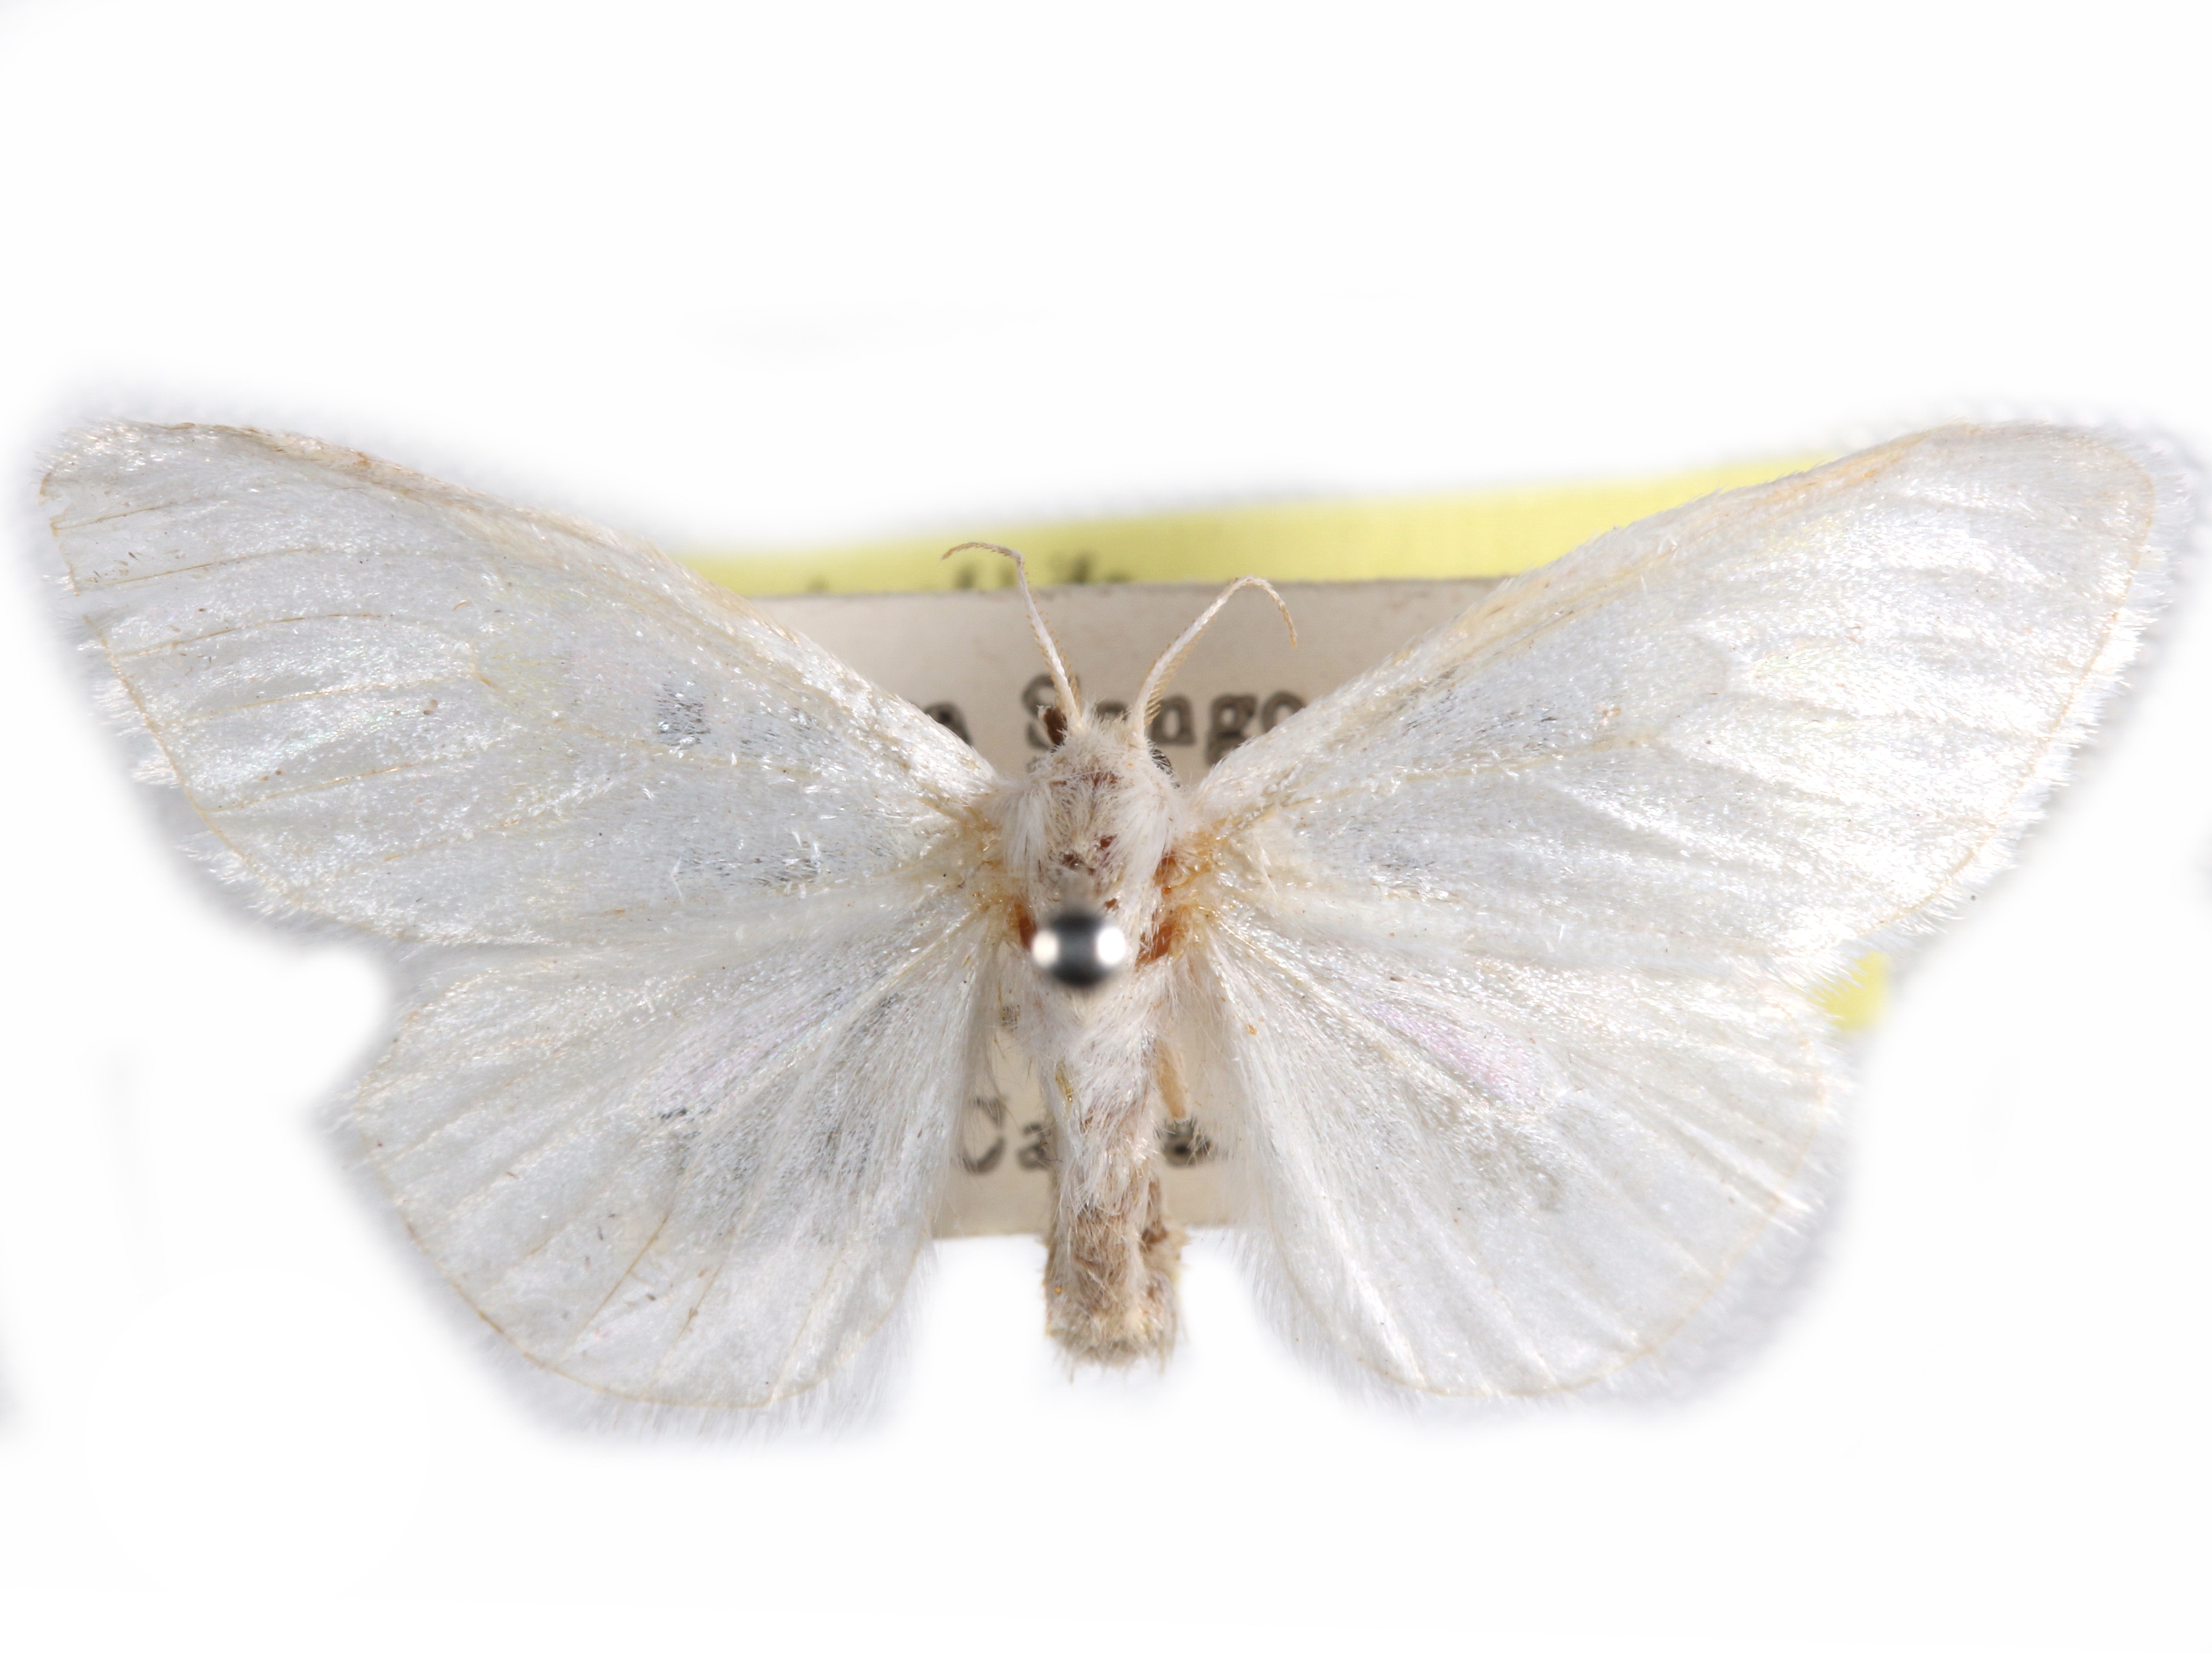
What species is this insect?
Homoeomeria haploa
